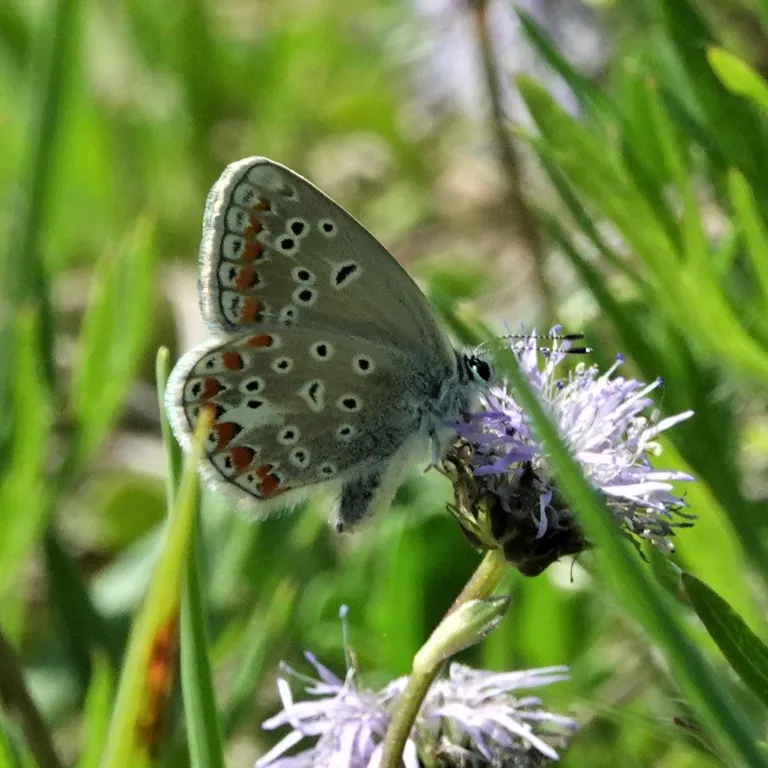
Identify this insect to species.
Polyommatus thersites
